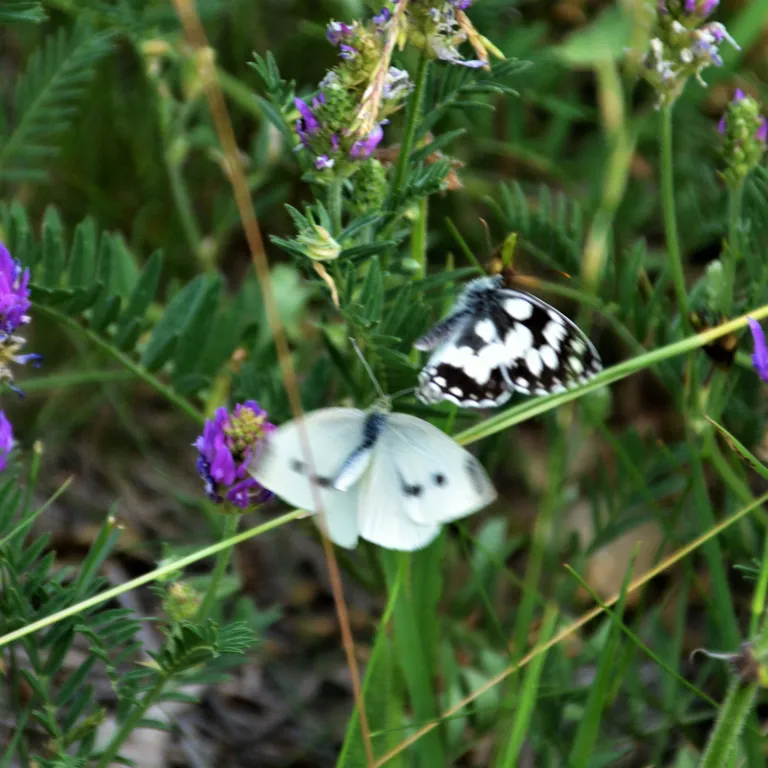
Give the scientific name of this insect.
Melanargia galathea
